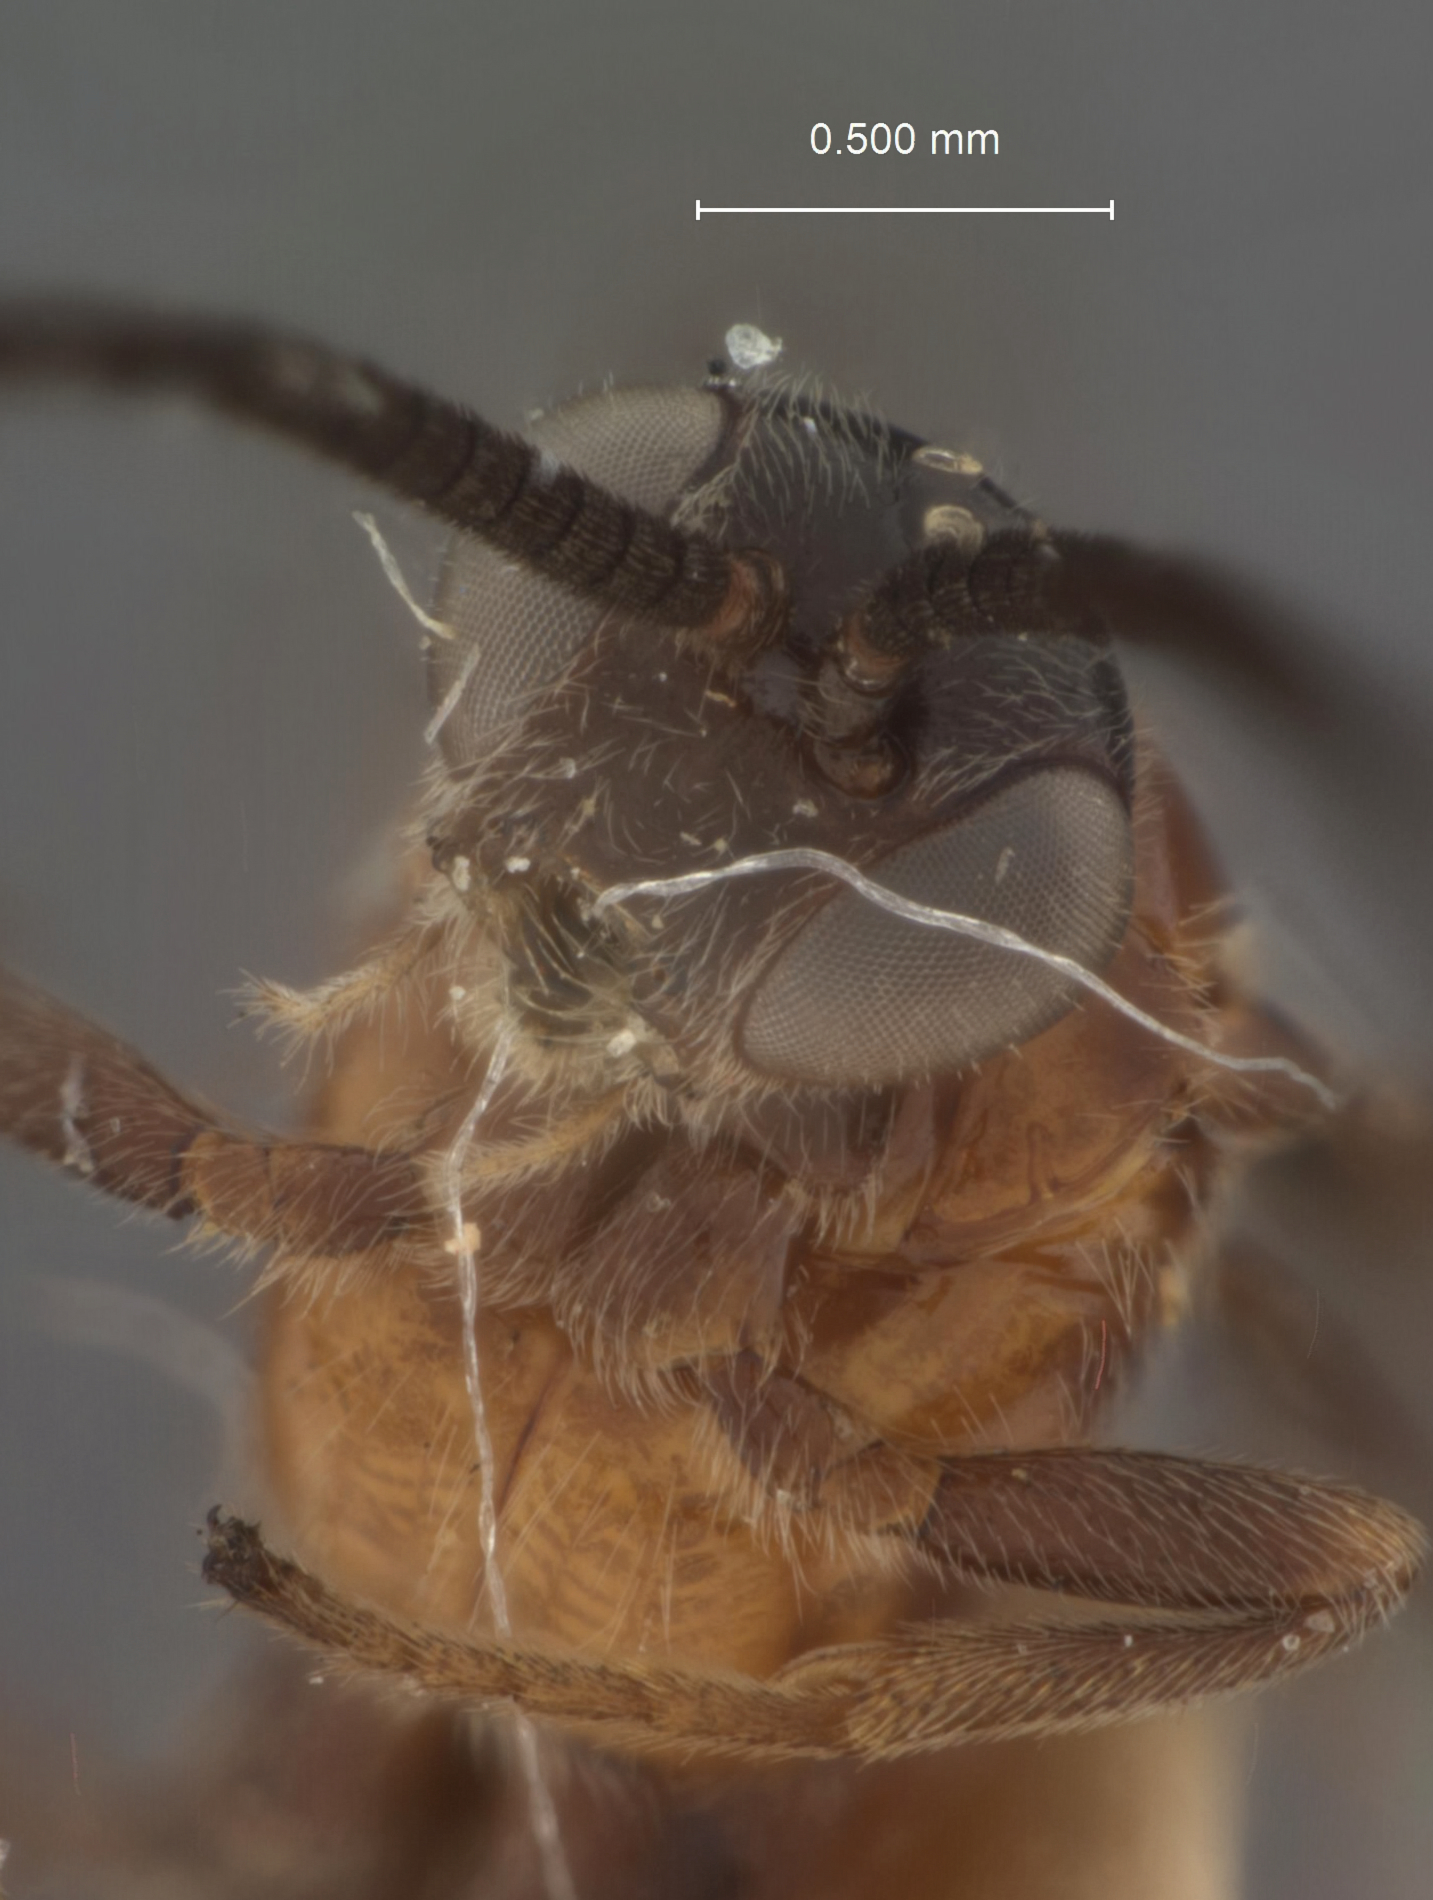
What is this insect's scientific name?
Amyosoma leuzerae
